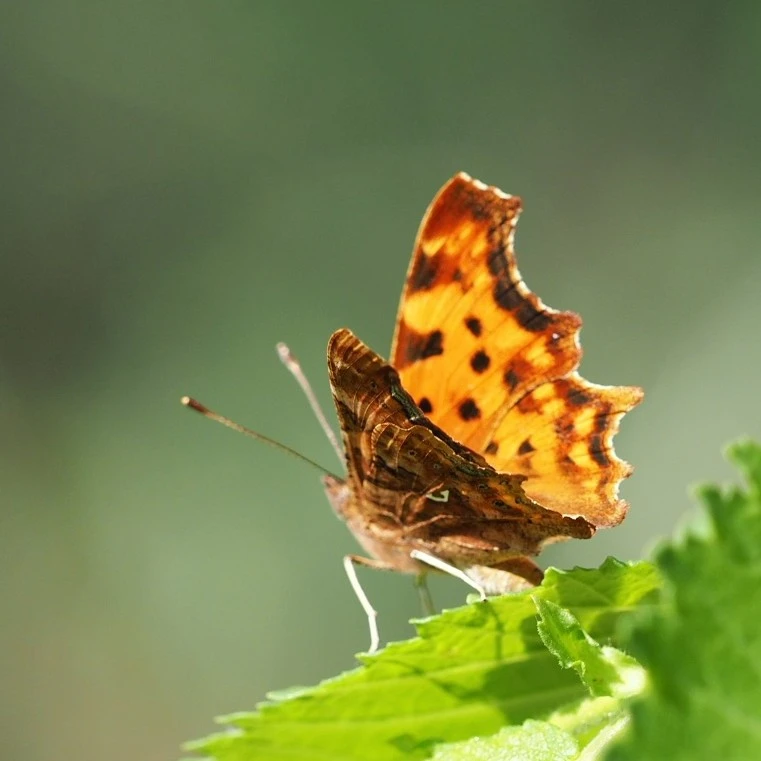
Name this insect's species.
Polygonia c-album
